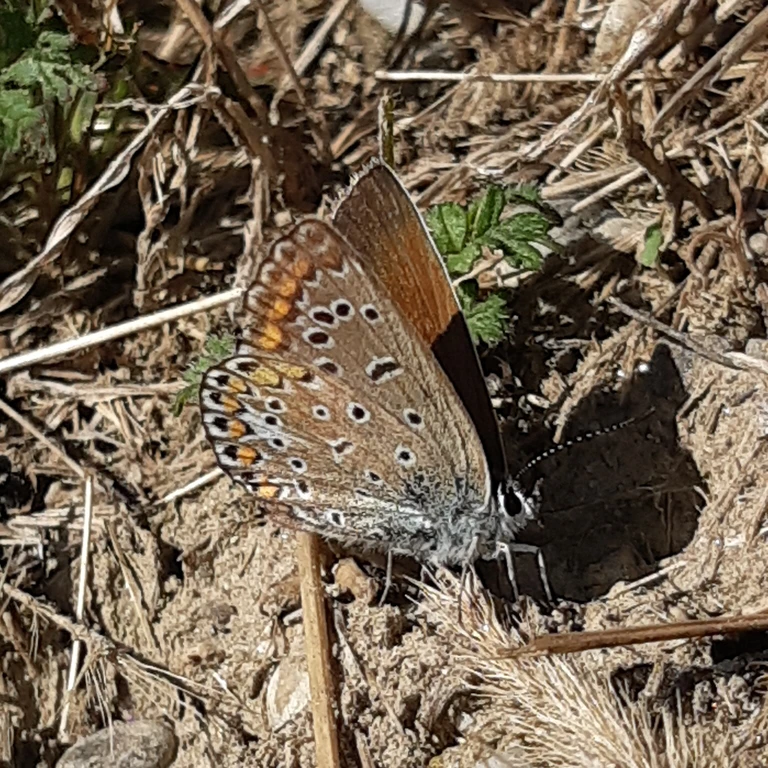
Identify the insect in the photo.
Polyommatus icarus
